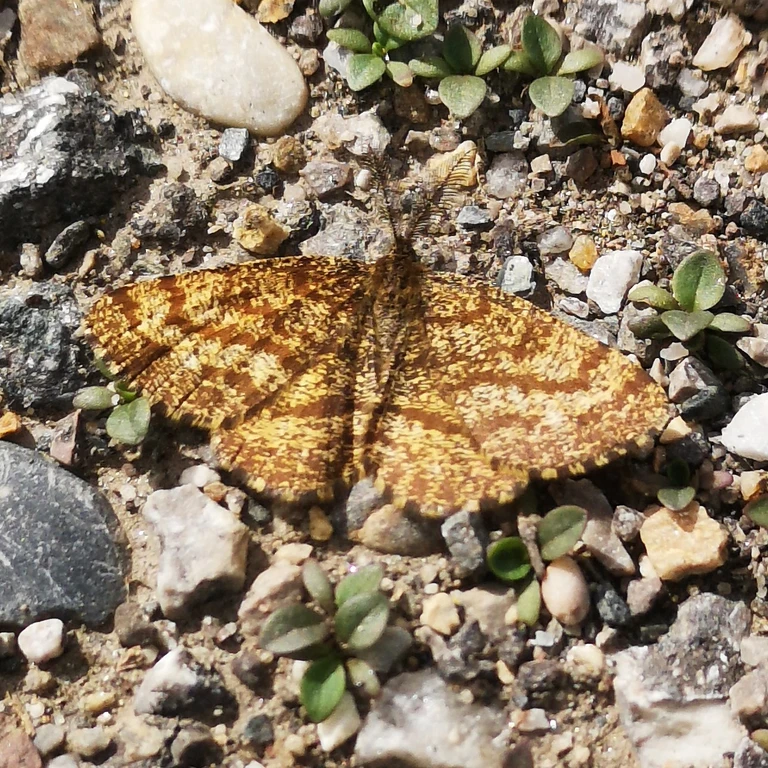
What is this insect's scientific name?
Ematurga atomaria
